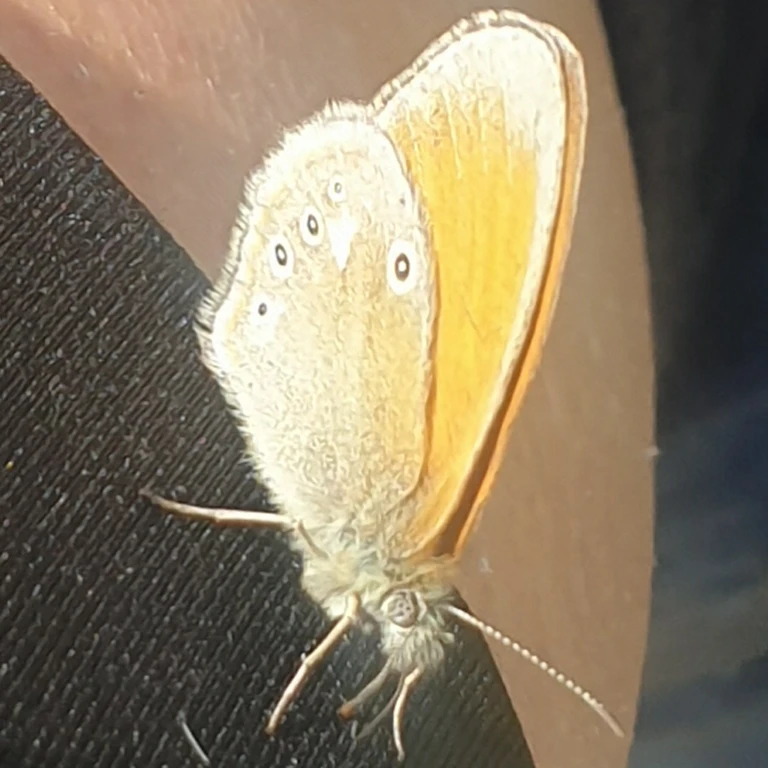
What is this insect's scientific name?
Coenonympha glycerion (also Coenonympha iphis)
